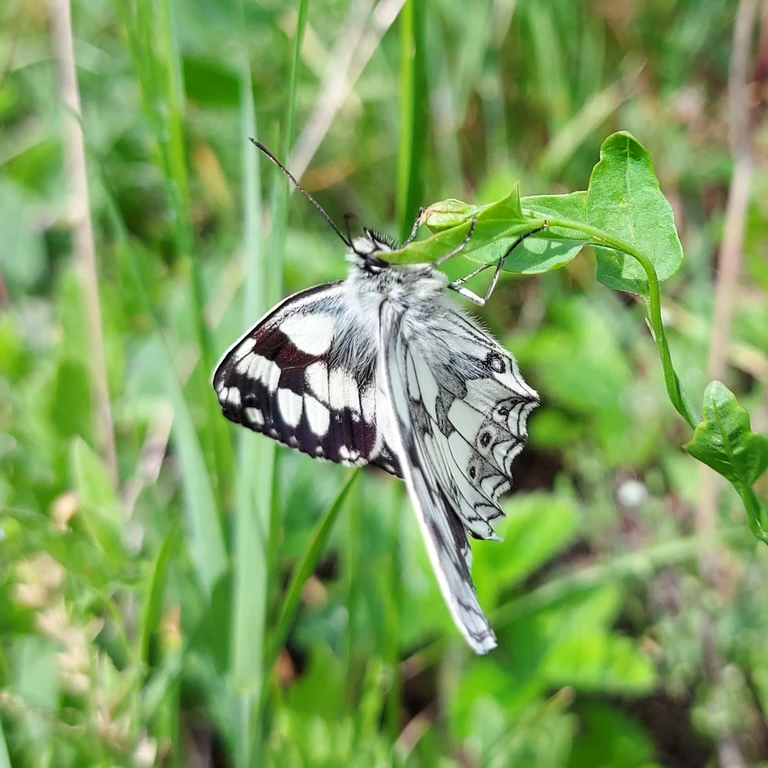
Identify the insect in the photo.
Melanargia galathea
